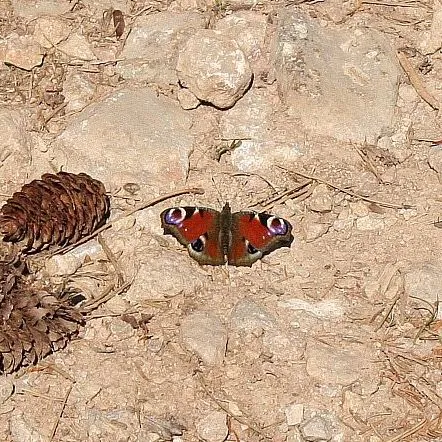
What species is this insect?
Aglais io
